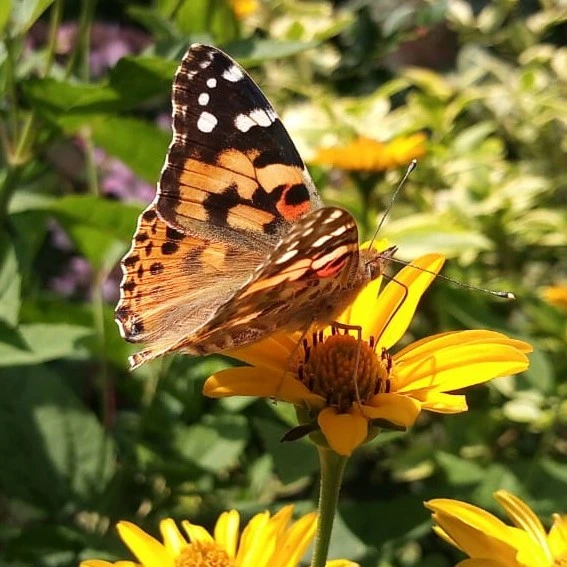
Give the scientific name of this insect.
Vanessa cardui
